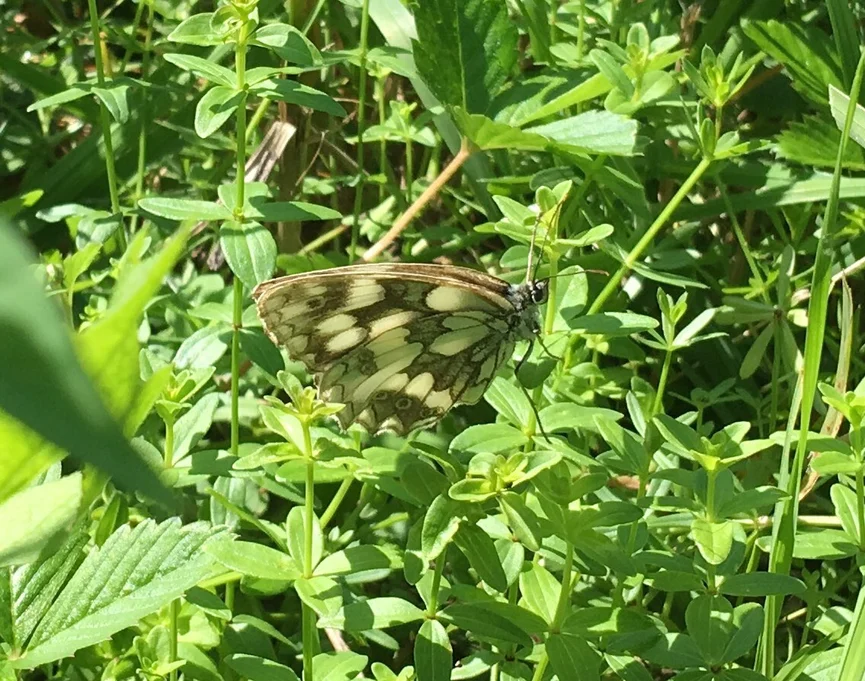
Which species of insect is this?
Melanargia galathea
